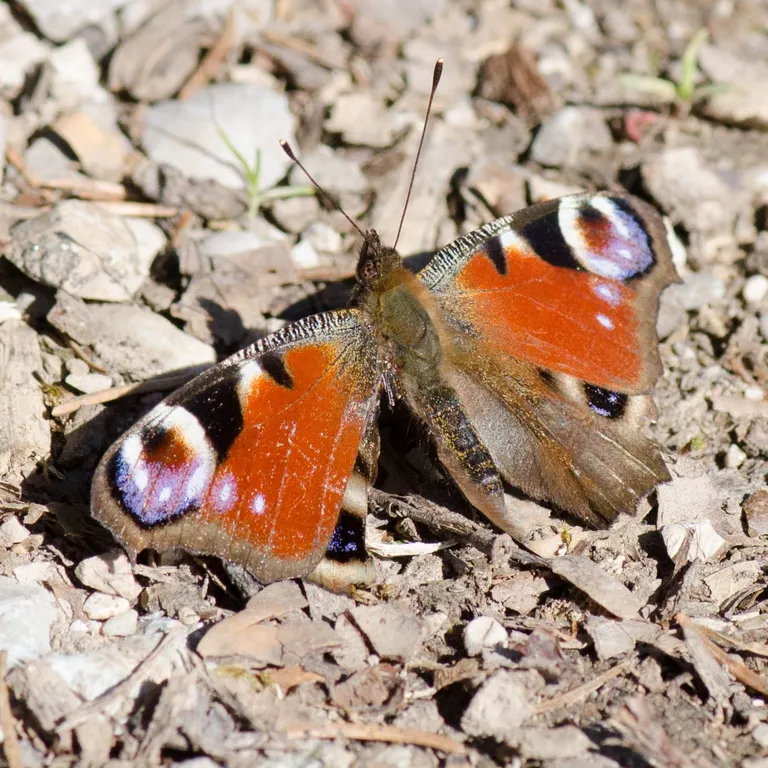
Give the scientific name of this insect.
Aglais io
